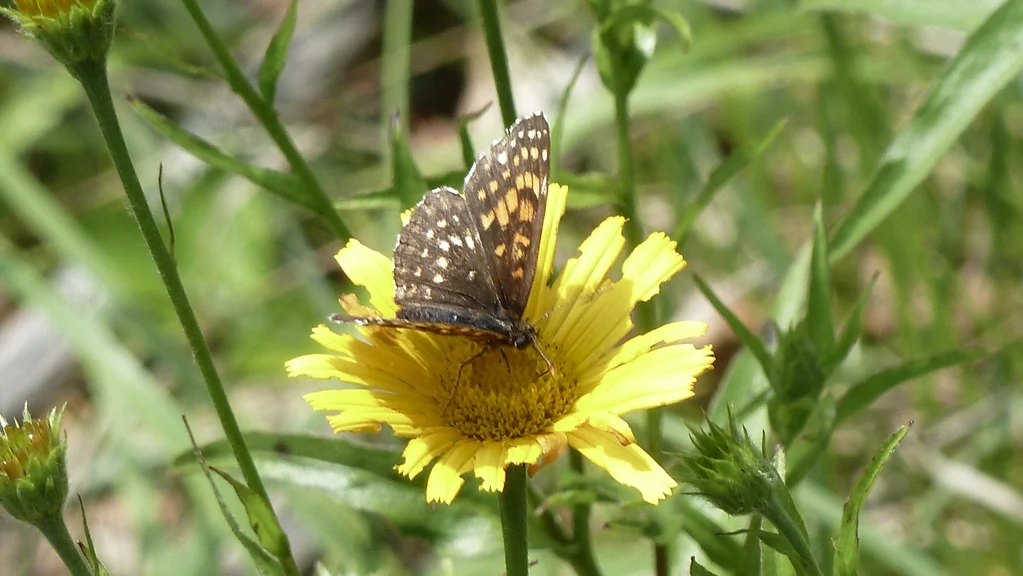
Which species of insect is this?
Melitaea diamina
